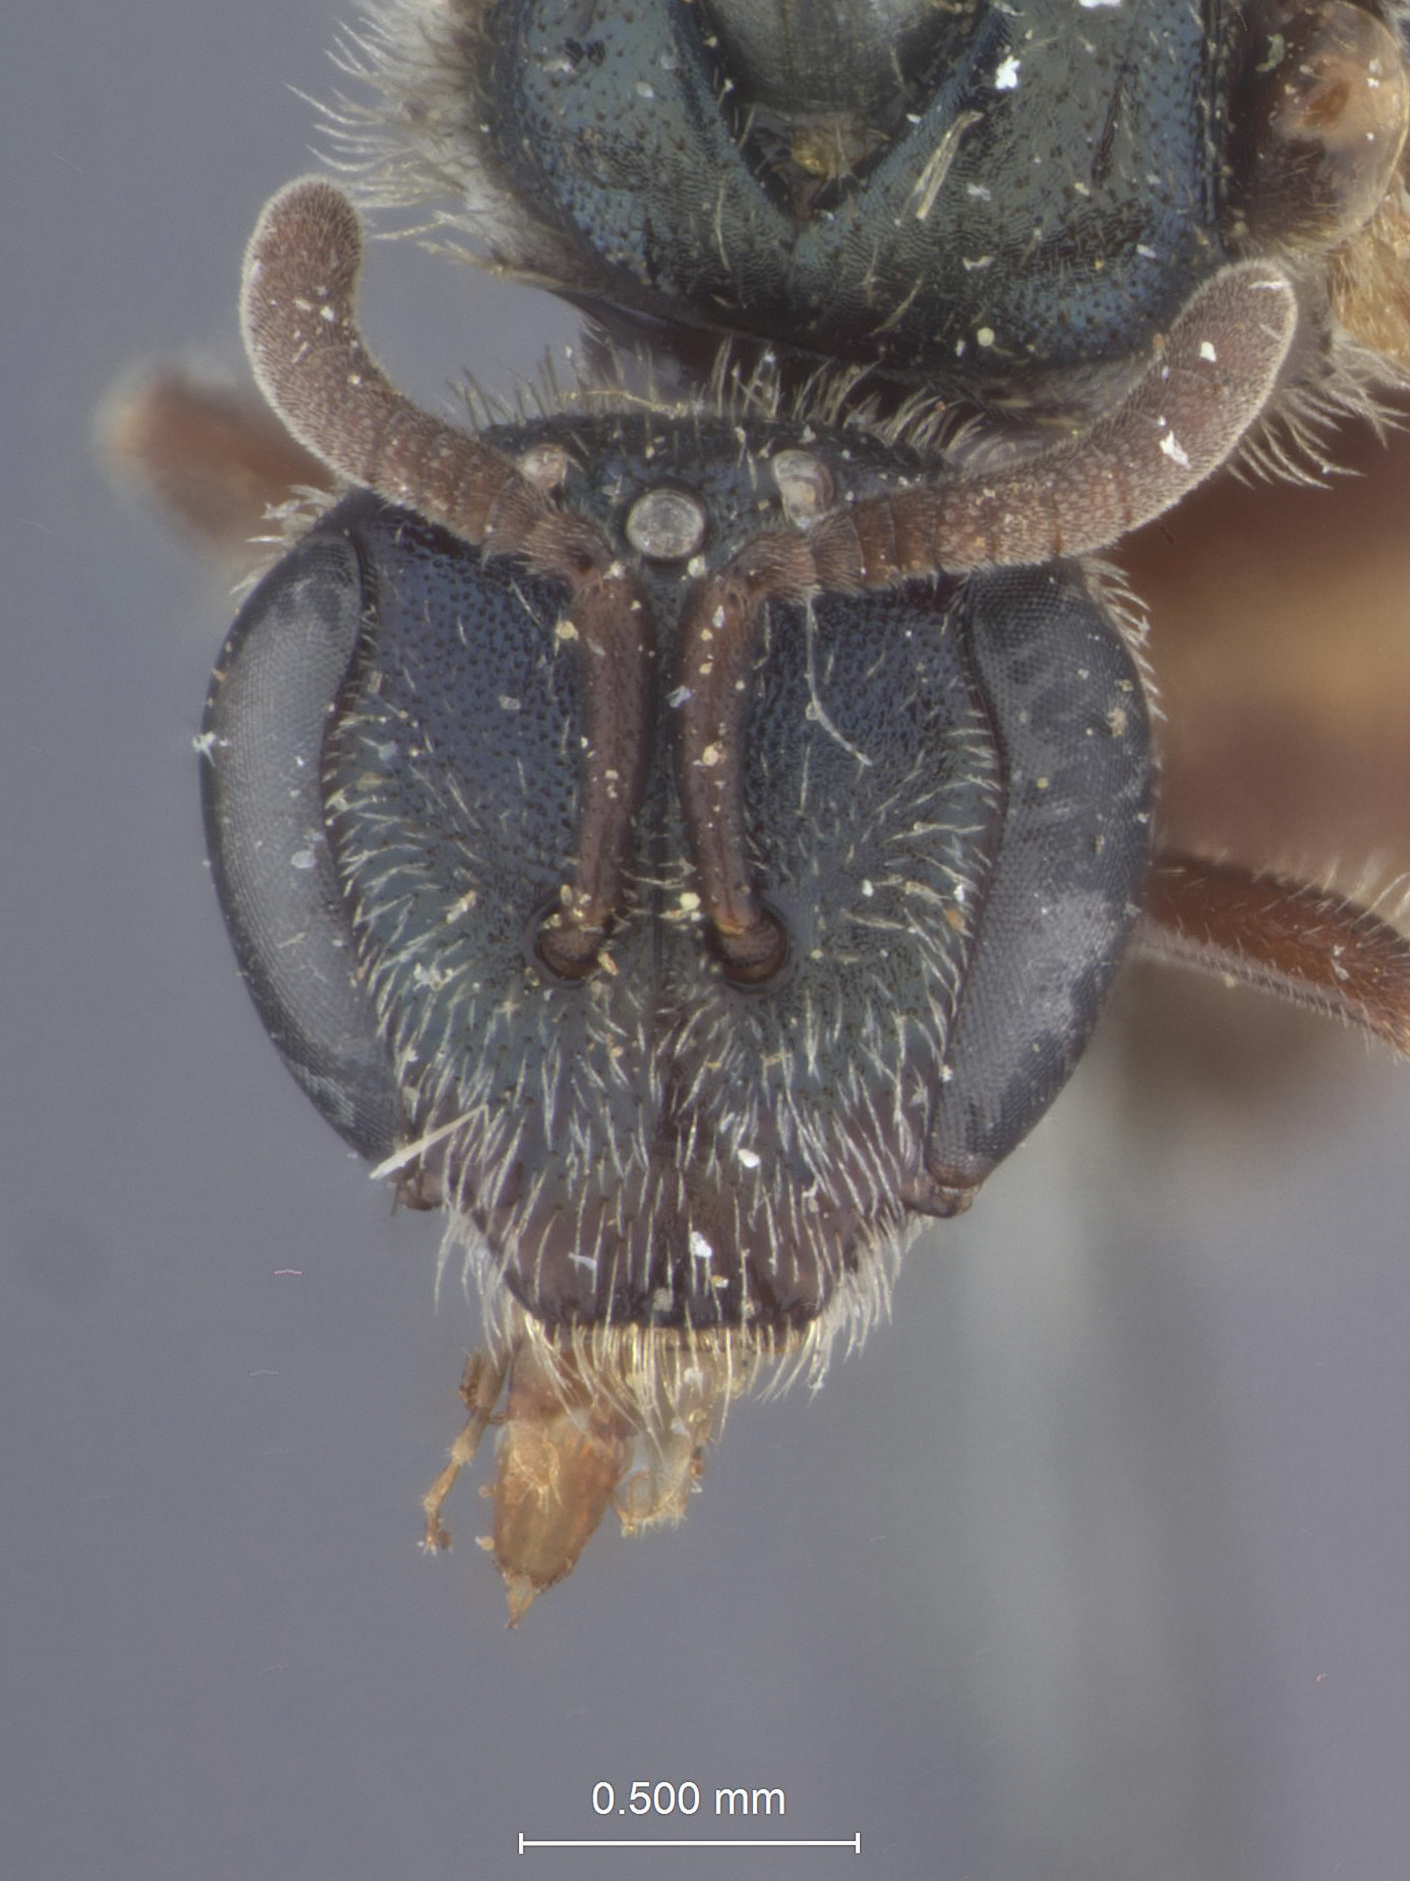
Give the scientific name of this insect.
Halictus meritus
